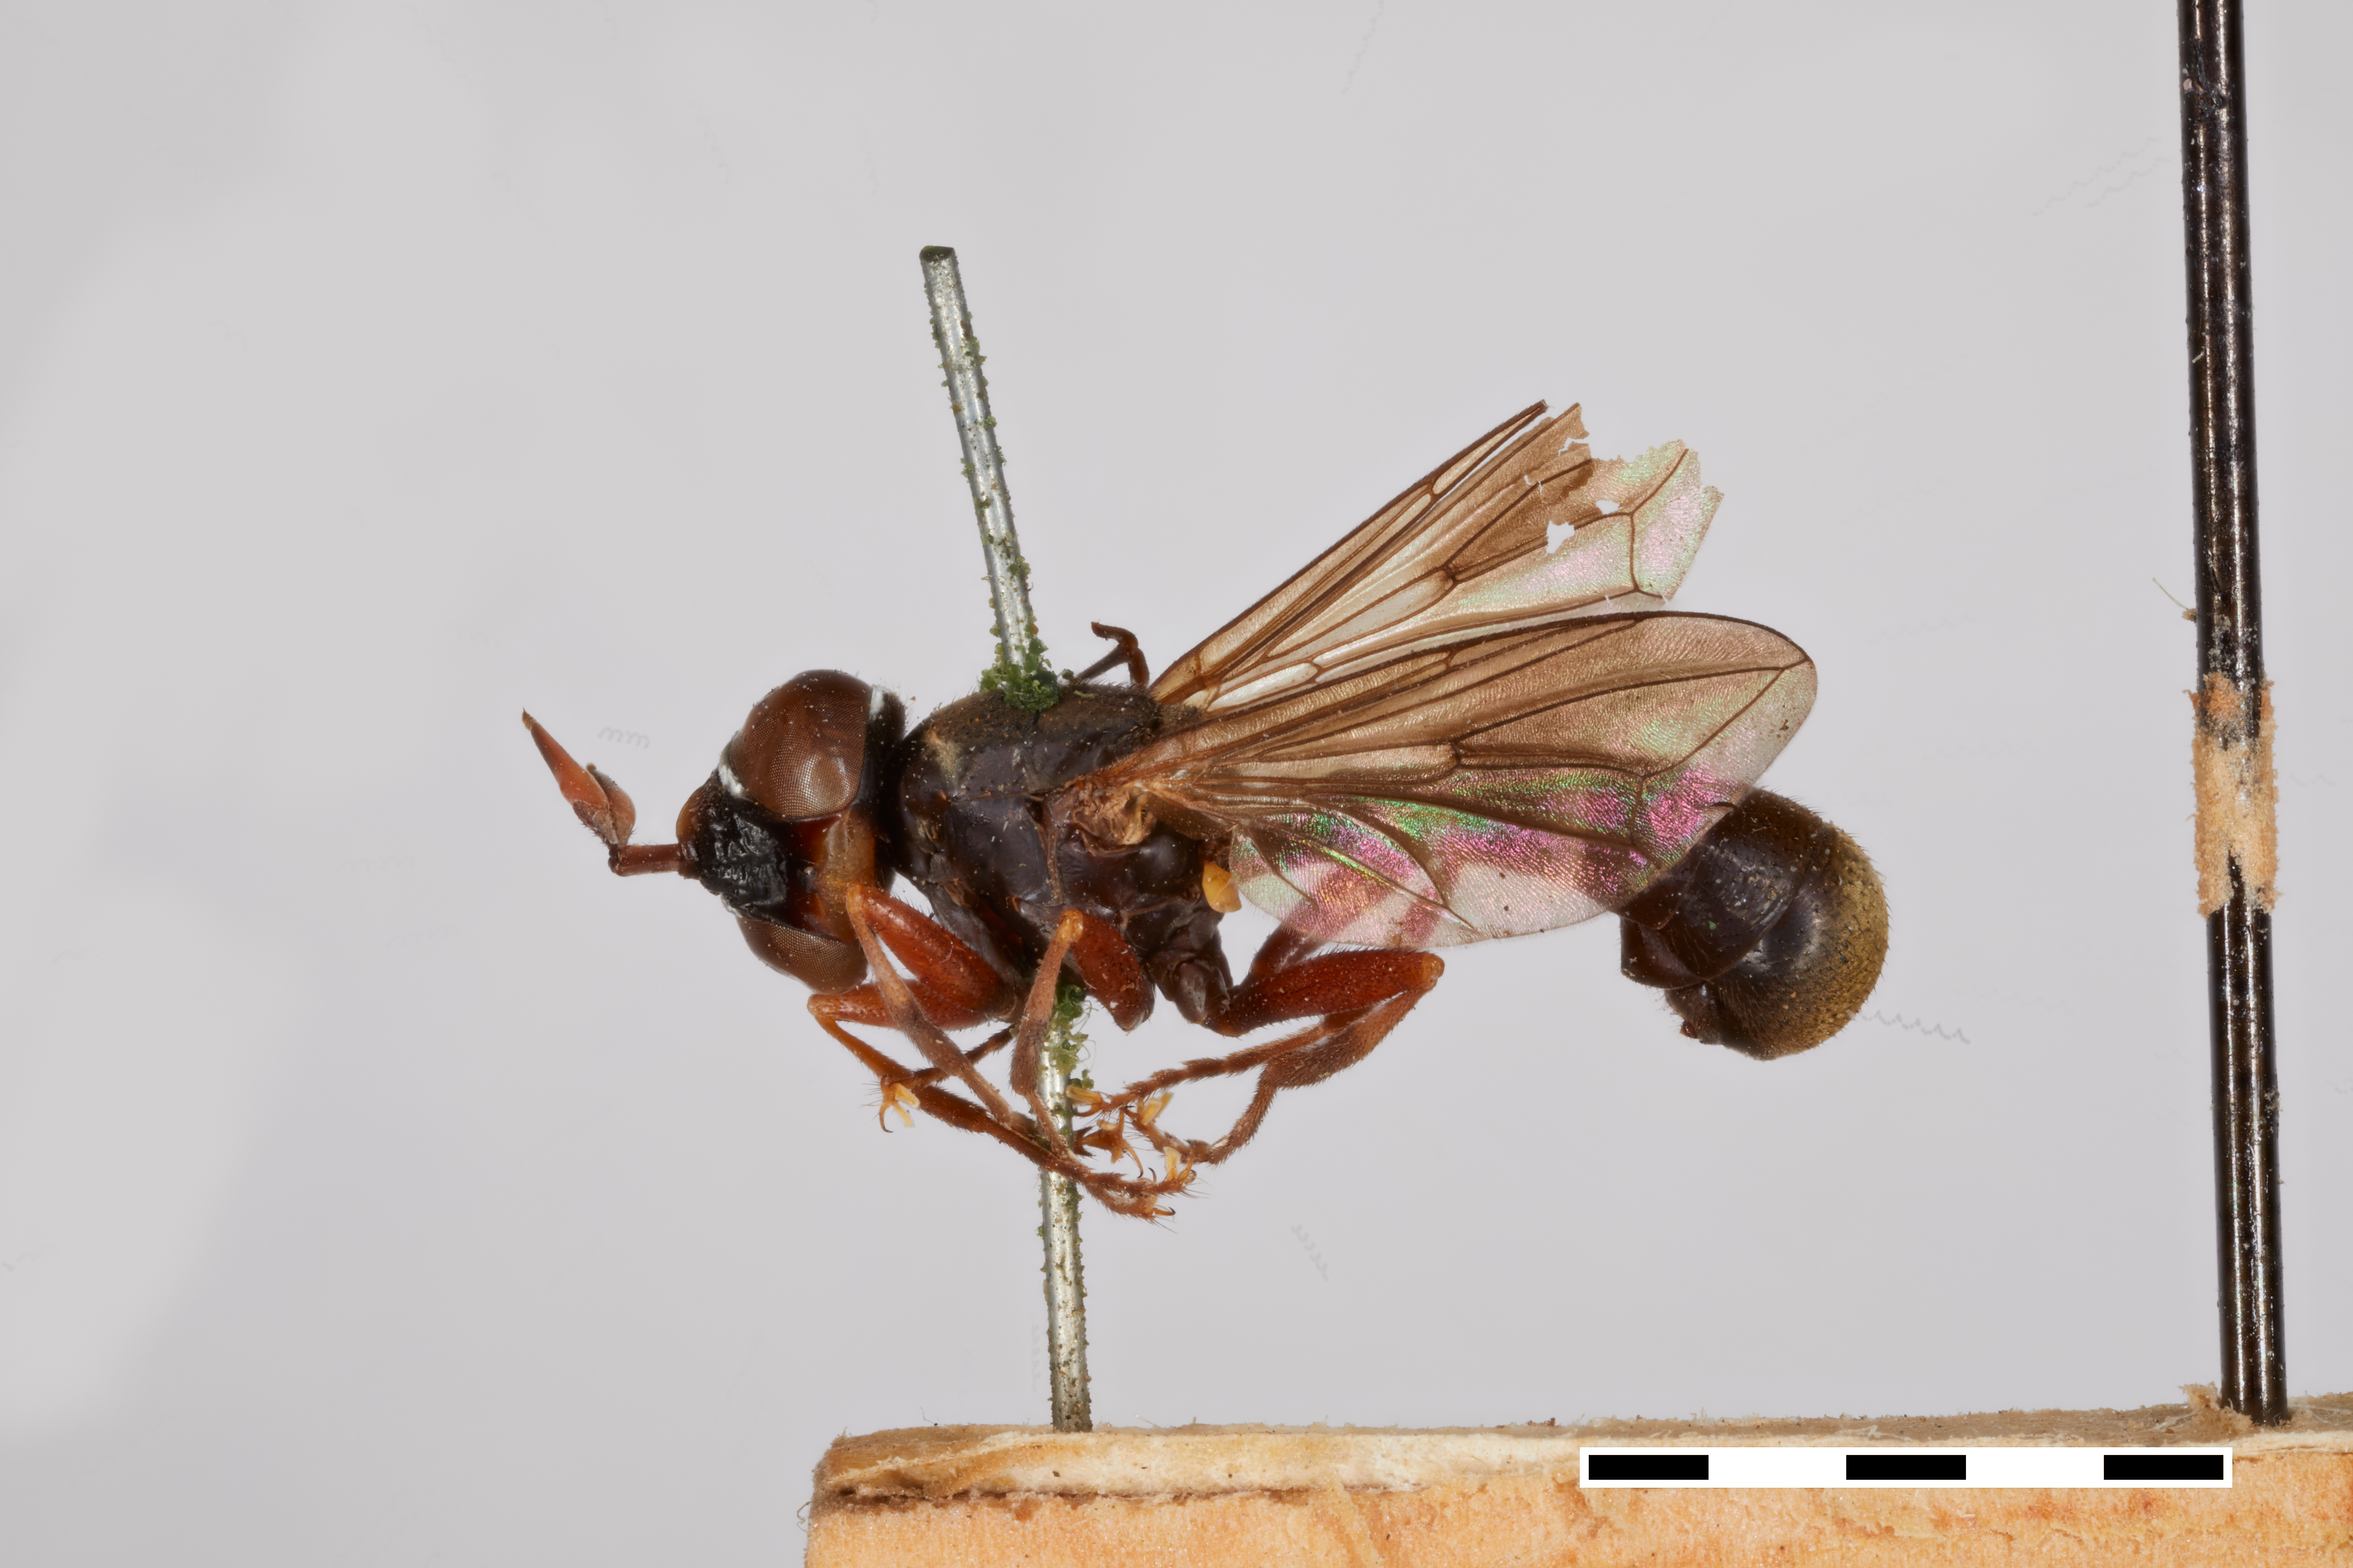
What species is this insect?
Microconops rufofemoris
